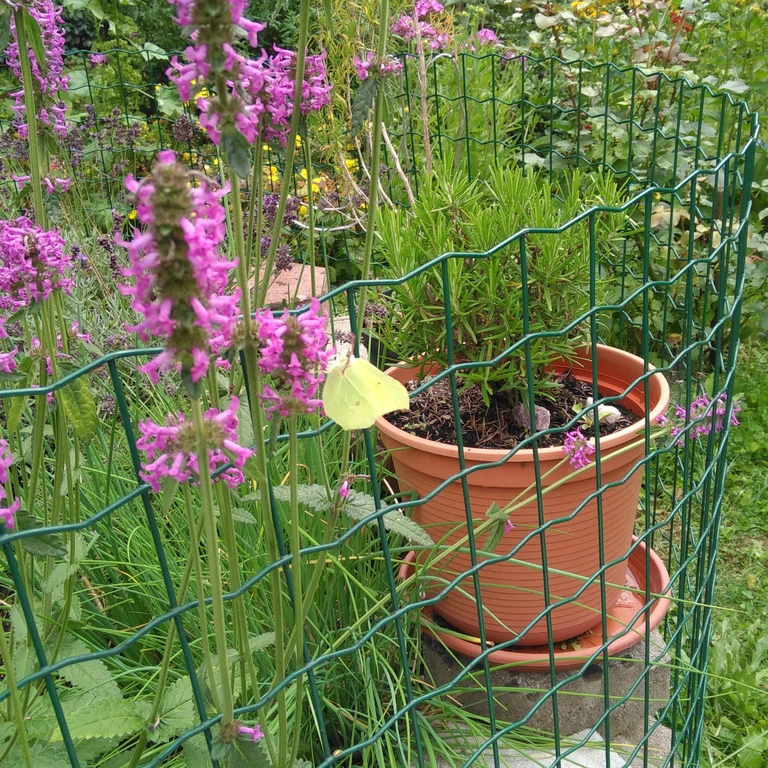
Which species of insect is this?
Gonepteryx rhamni
